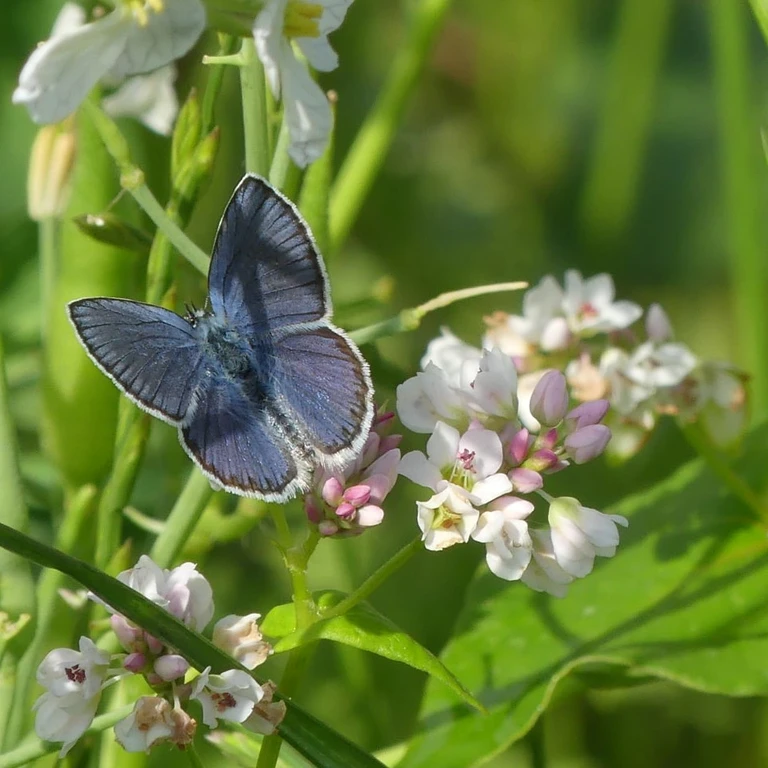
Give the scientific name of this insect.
Polyommatus icarus
